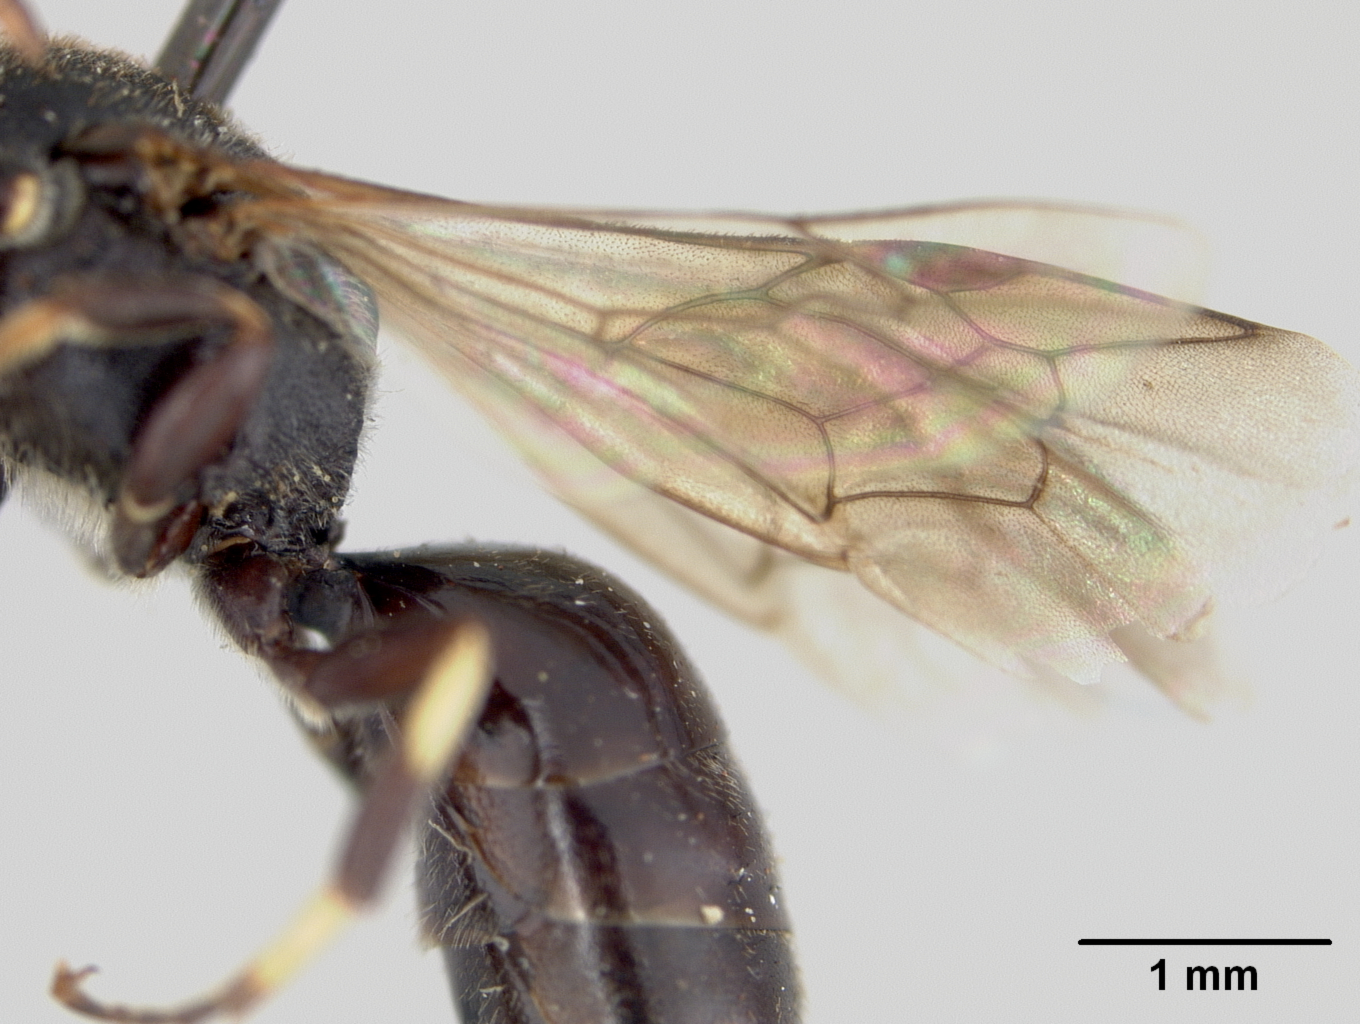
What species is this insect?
Hylaeus monticola
